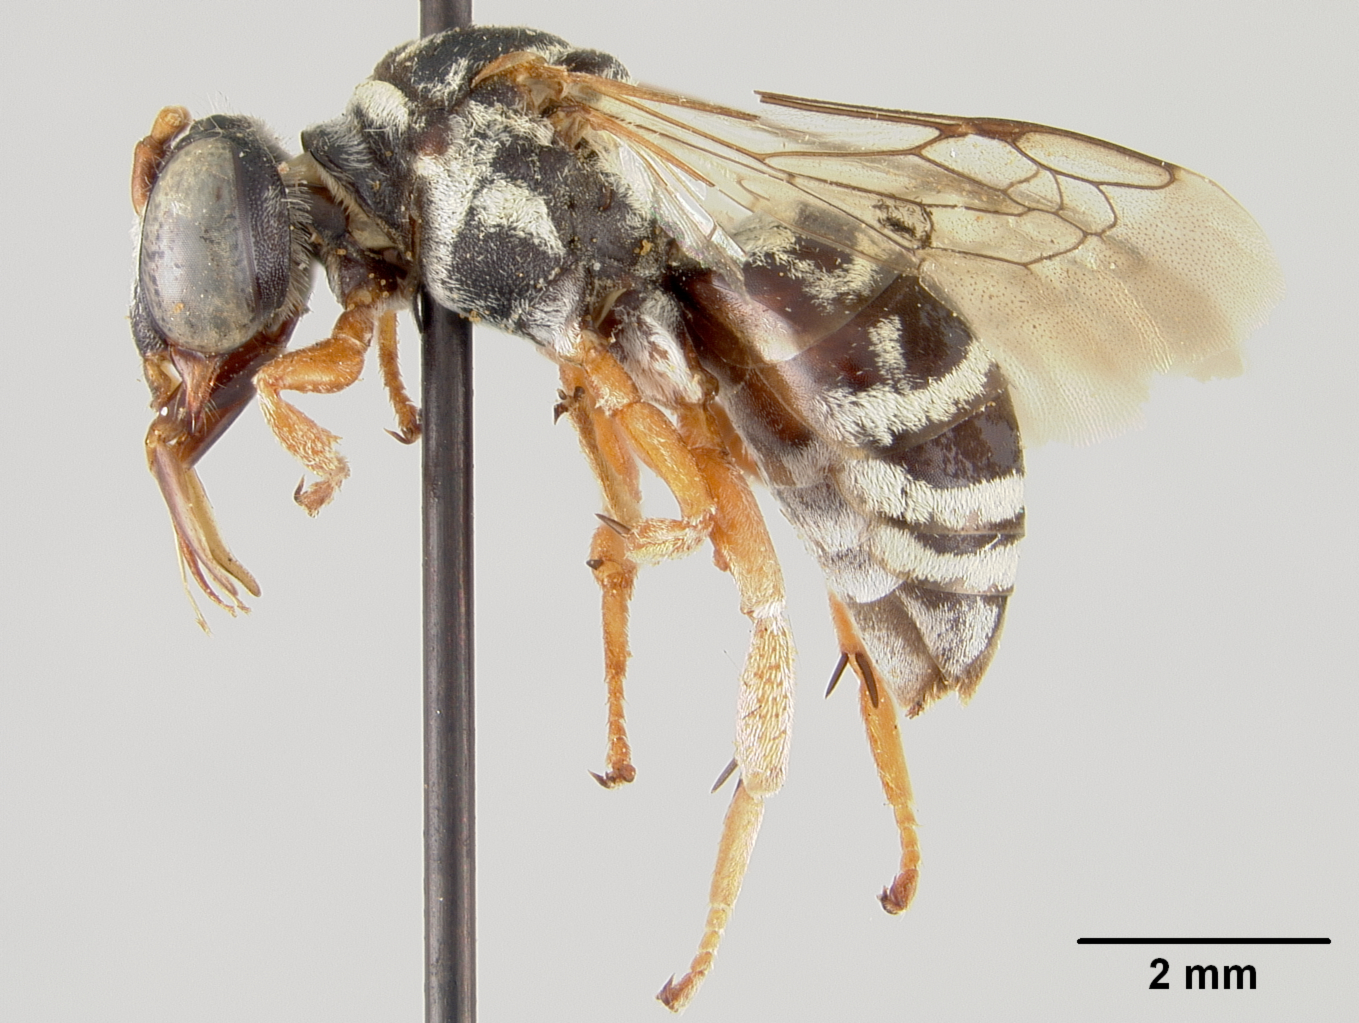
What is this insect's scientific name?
Triepeolus norae
